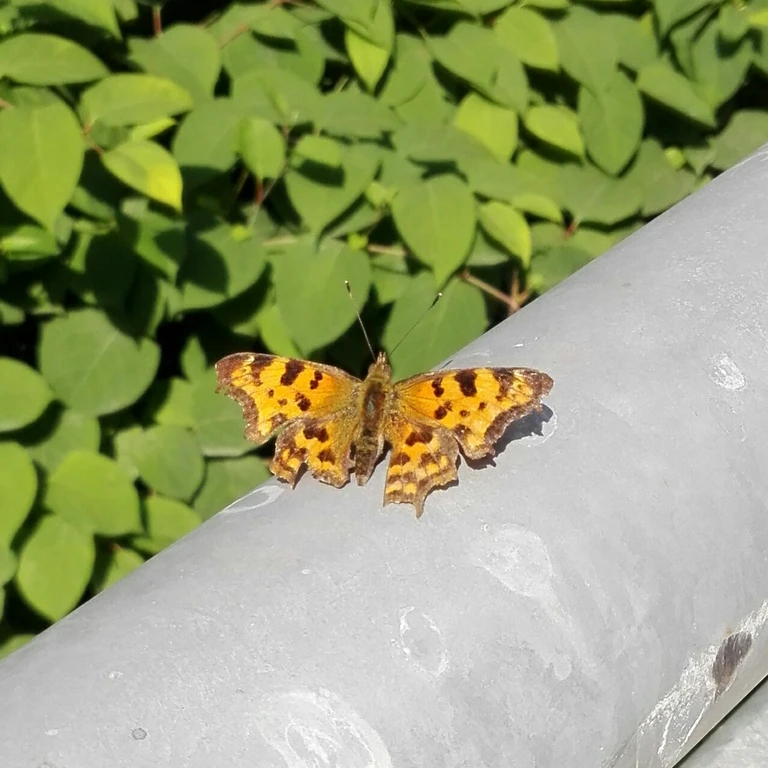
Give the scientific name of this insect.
Polygonia c-album
